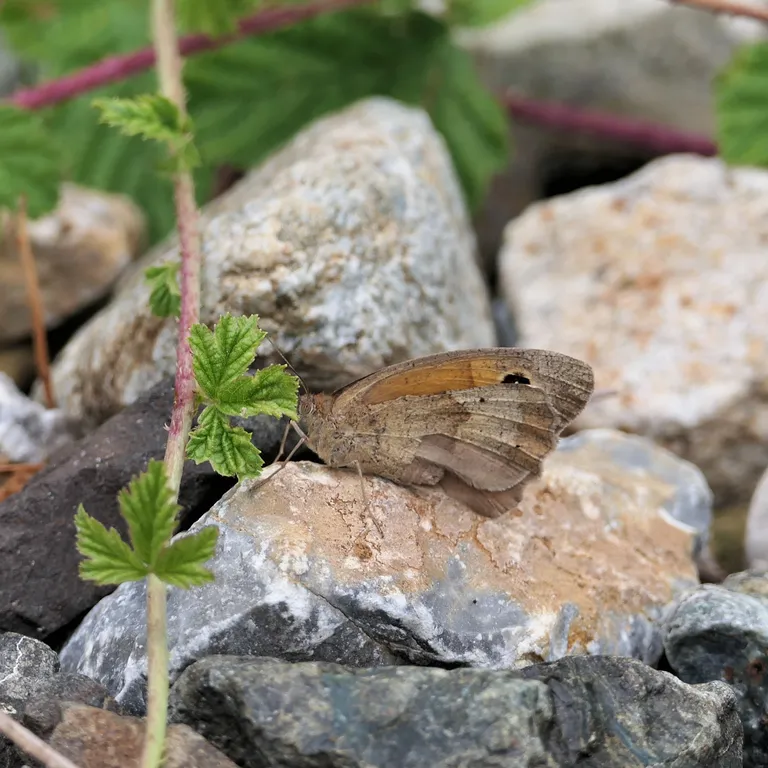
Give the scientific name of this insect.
Maniola jurtina
